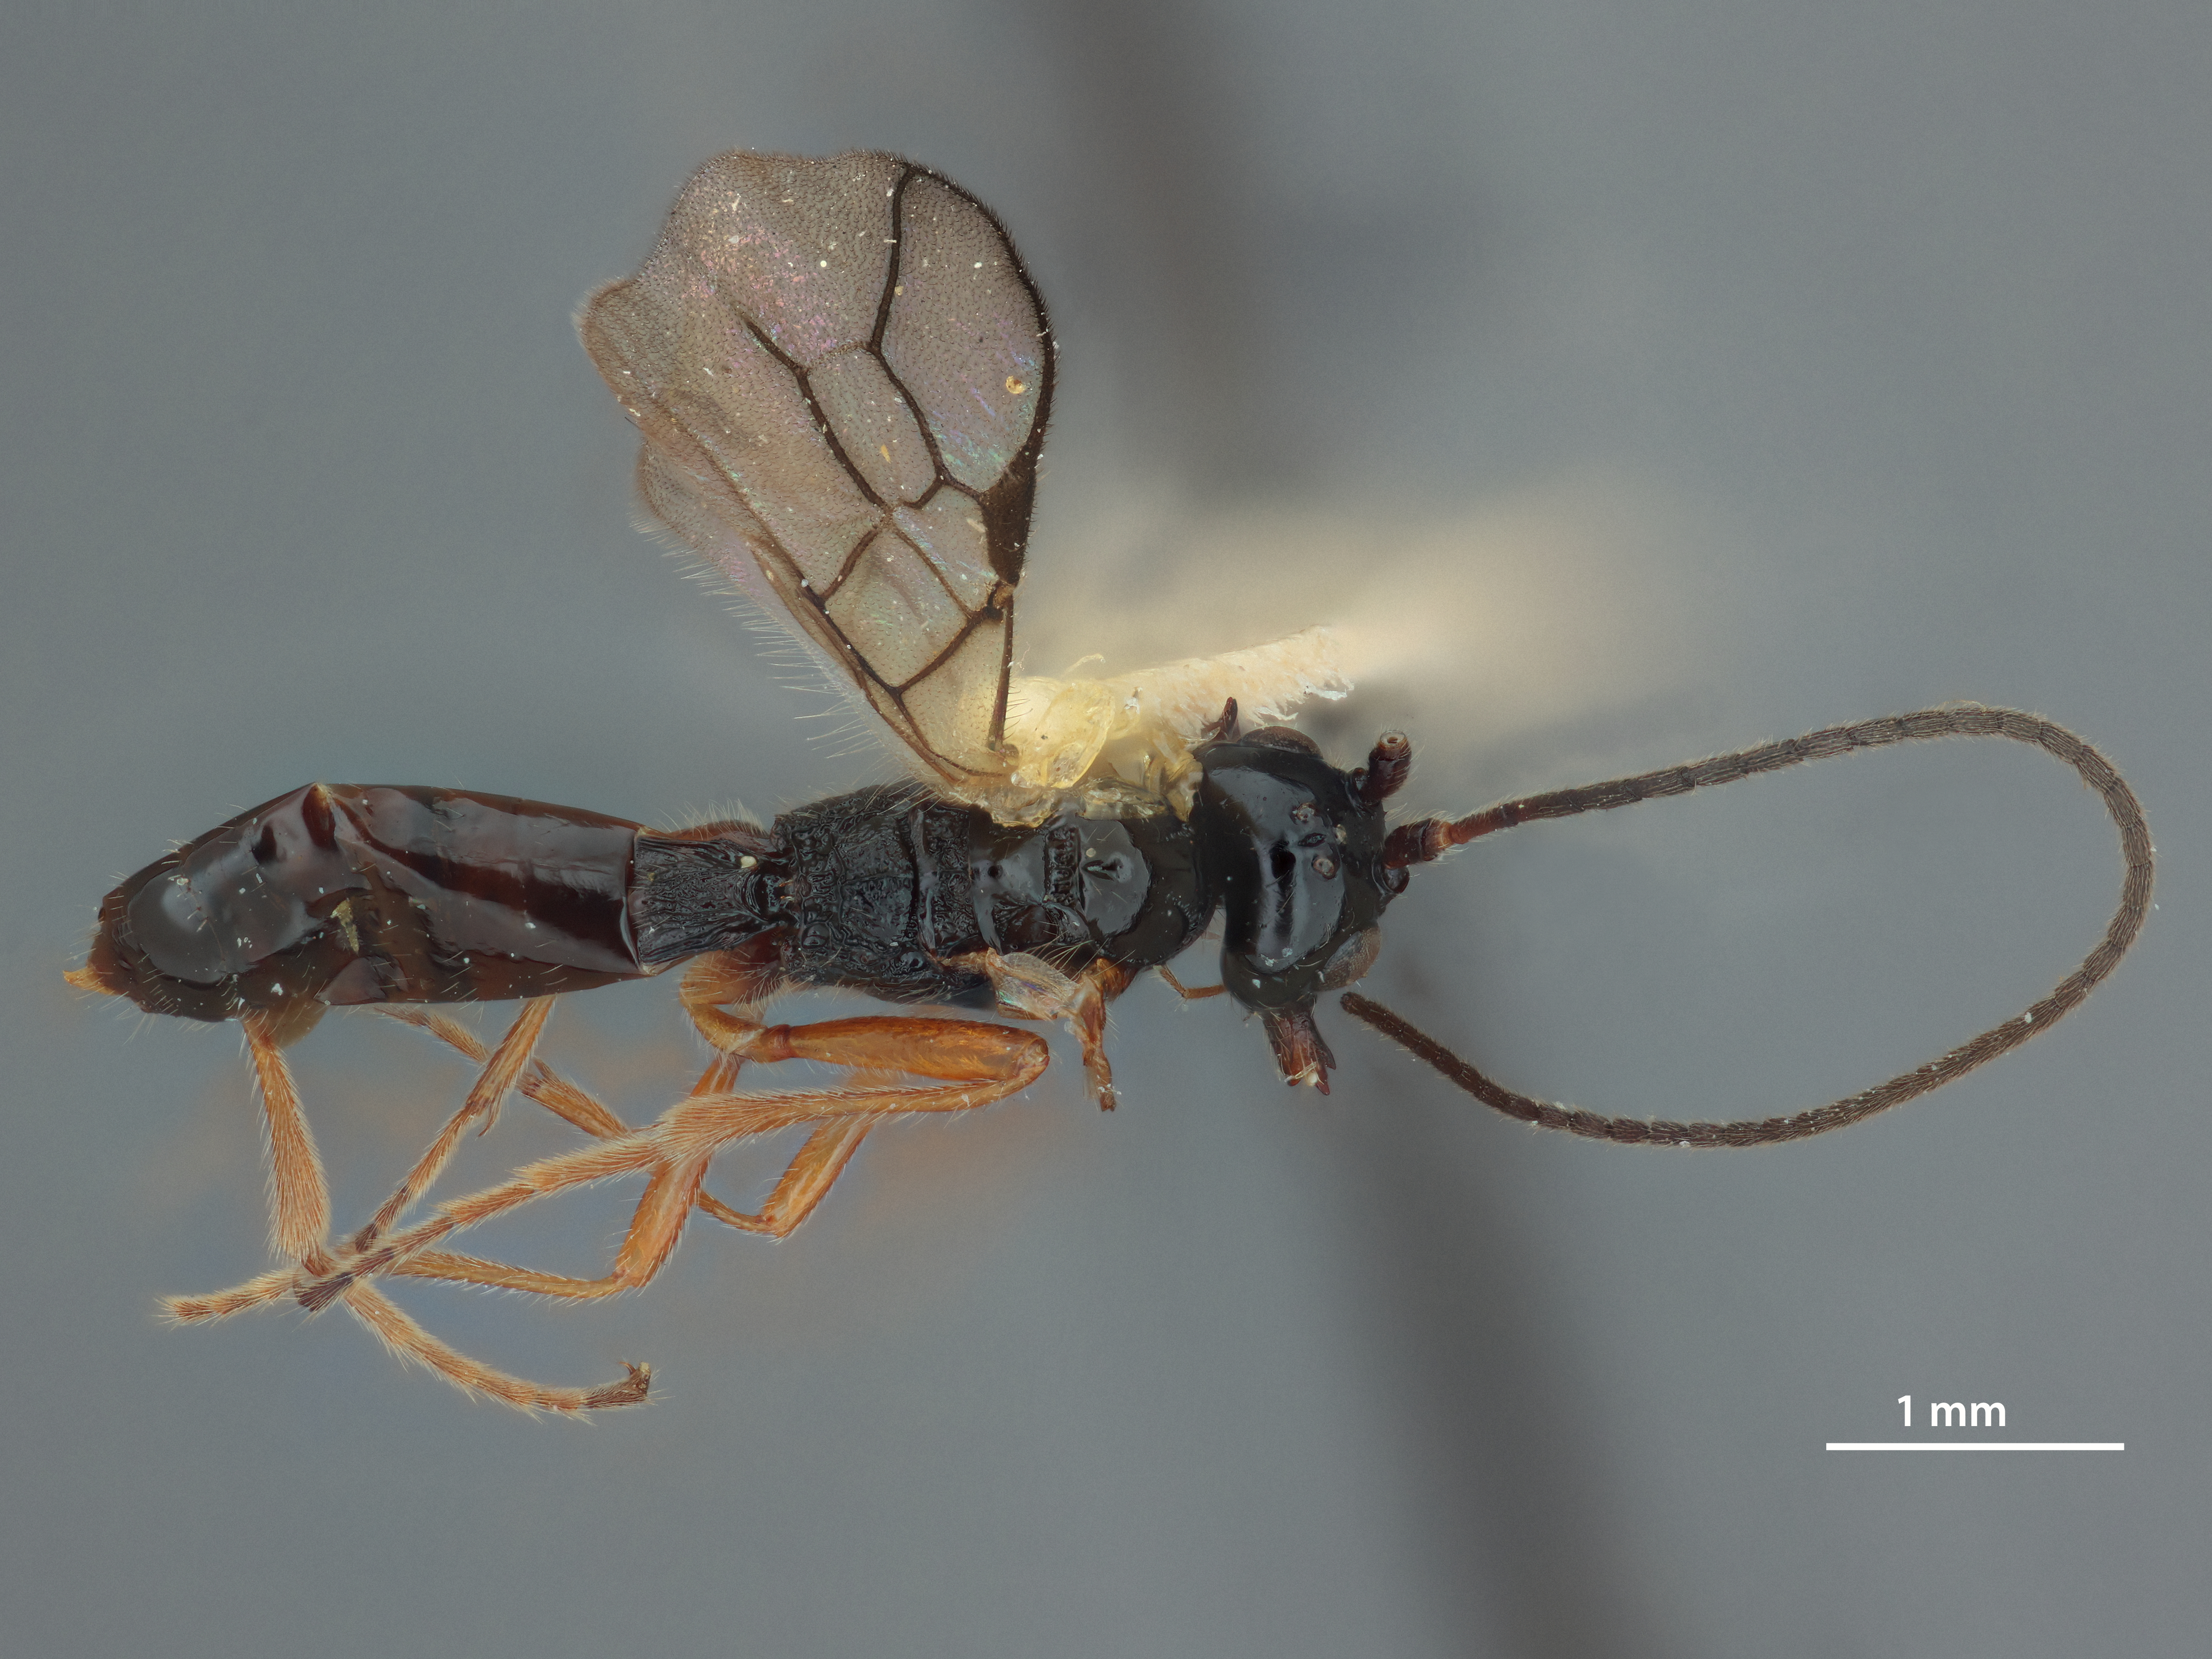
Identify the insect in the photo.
Phaenocarpa sculptata
